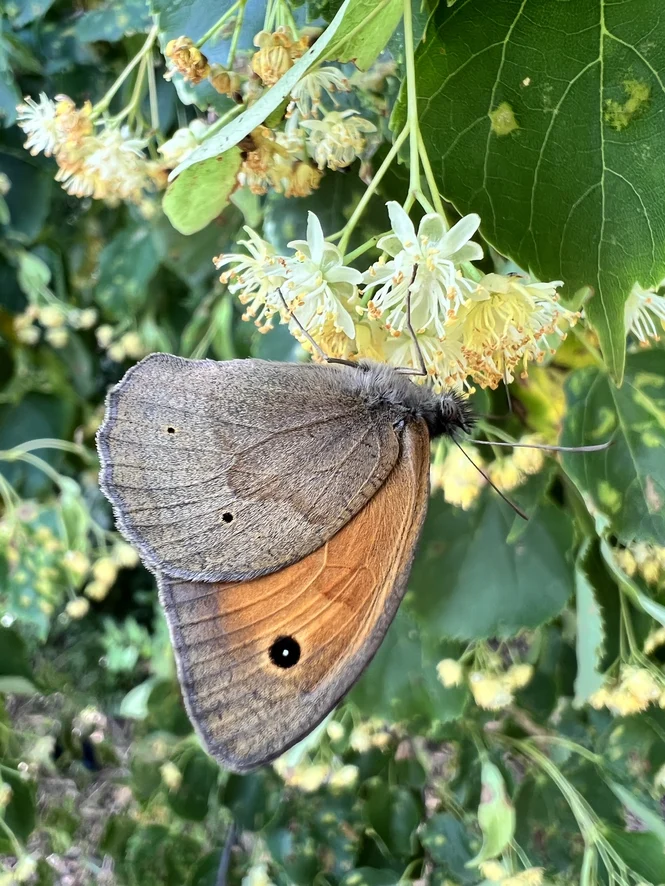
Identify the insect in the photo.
Maniola jurtina
